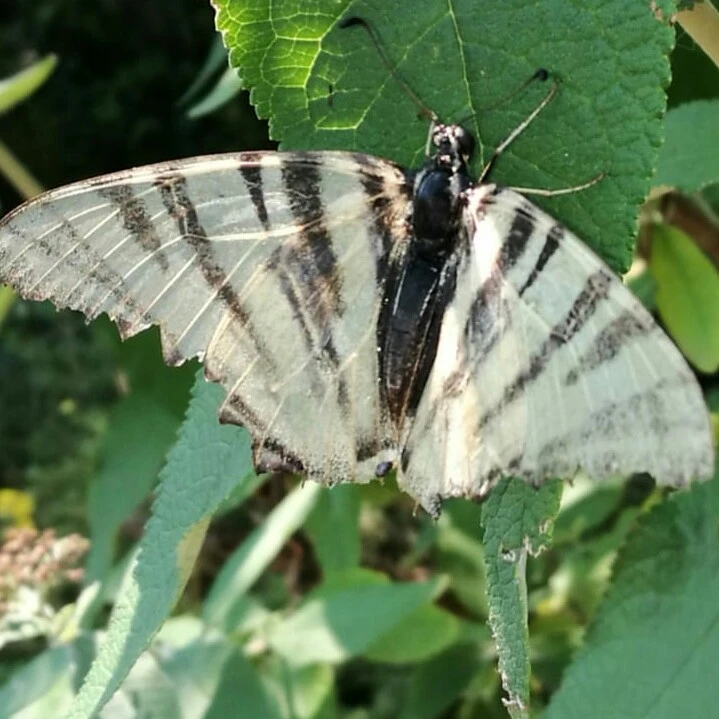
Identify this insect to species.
Iphiclides podalirius
